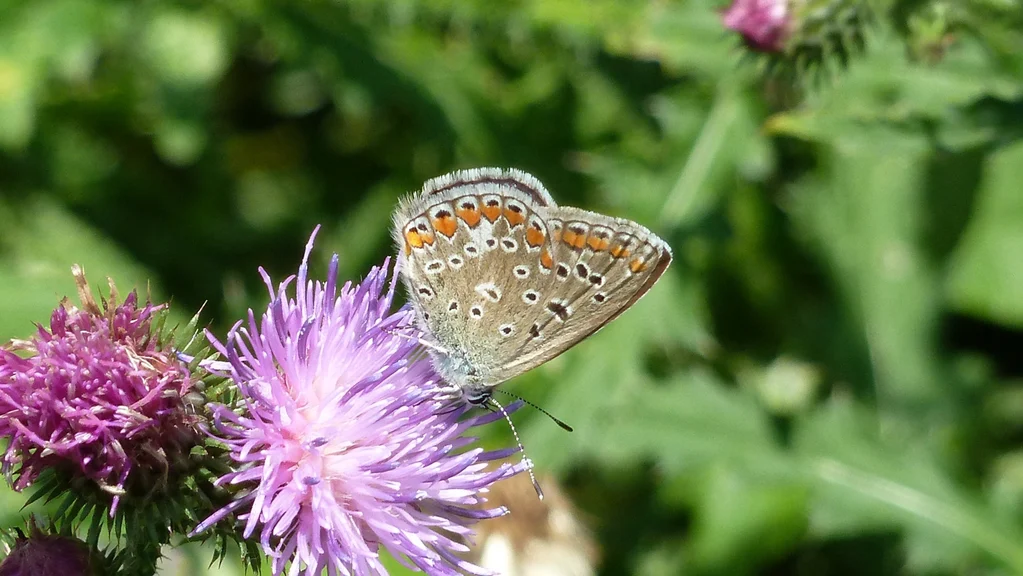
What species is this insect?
Polyommatus icarus
